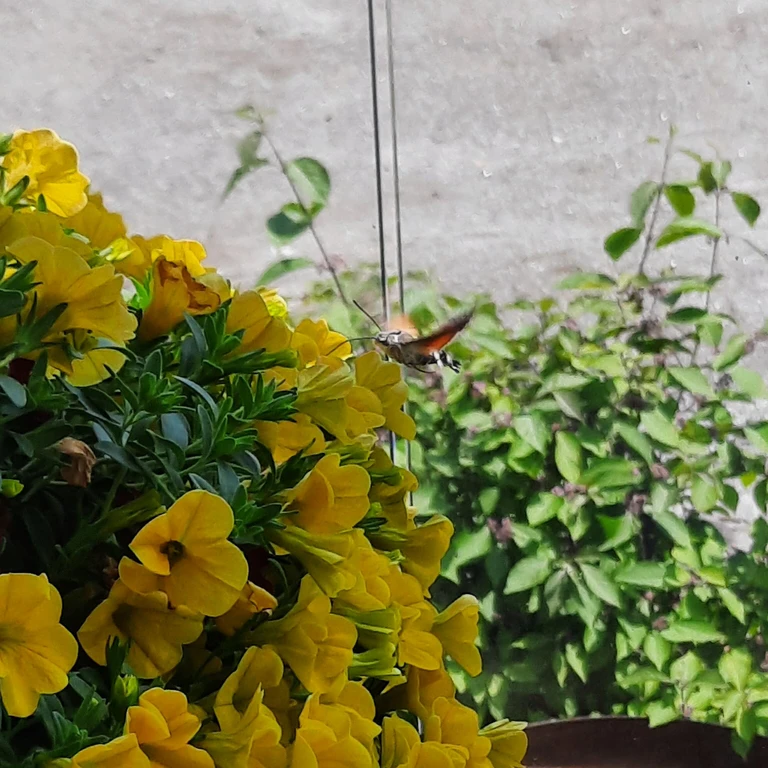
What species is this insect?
Macroglossum stellatarum
